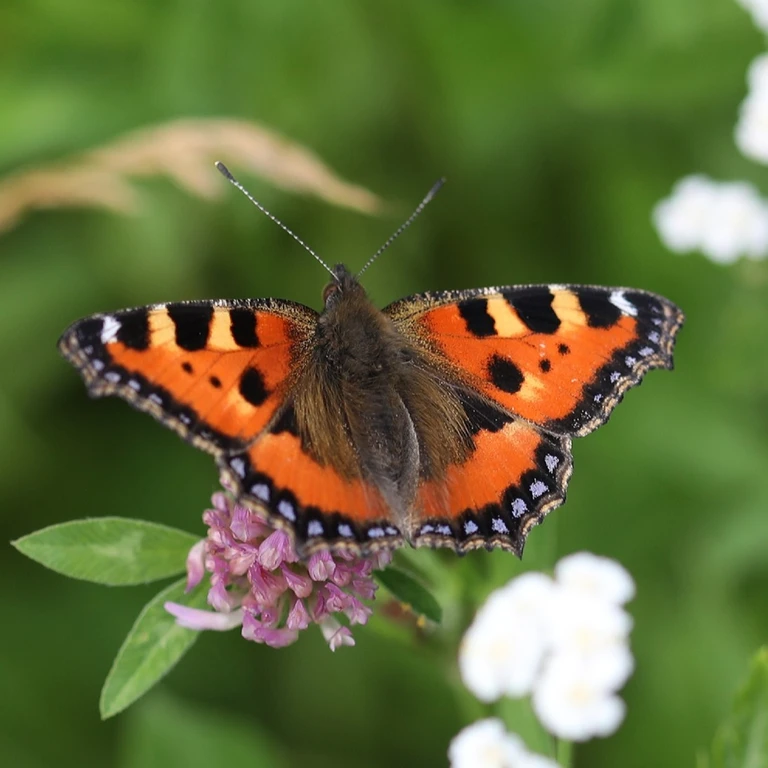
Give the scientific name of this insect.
Aglais urticae
